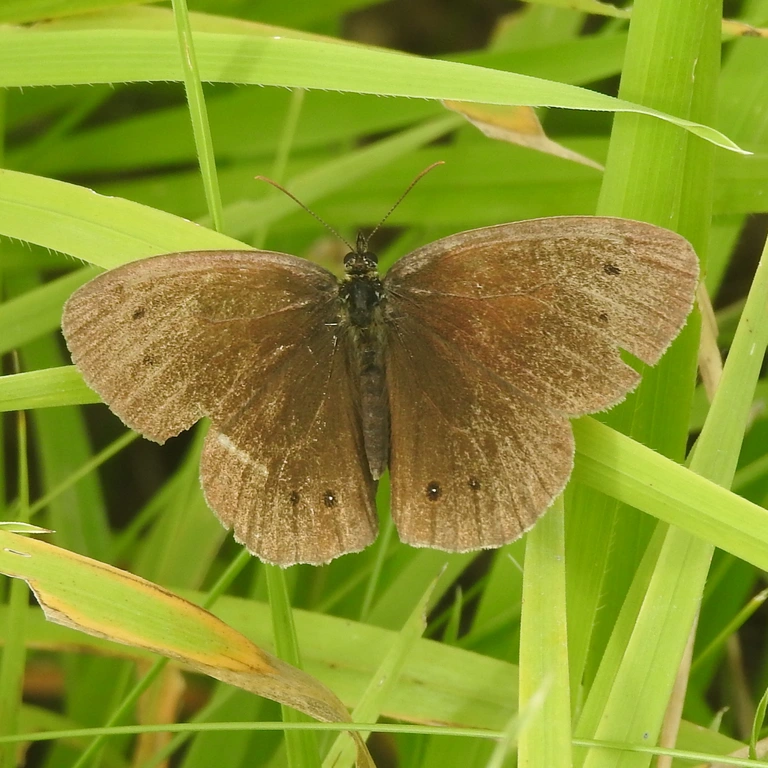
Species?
Aphantopus hyperantus
